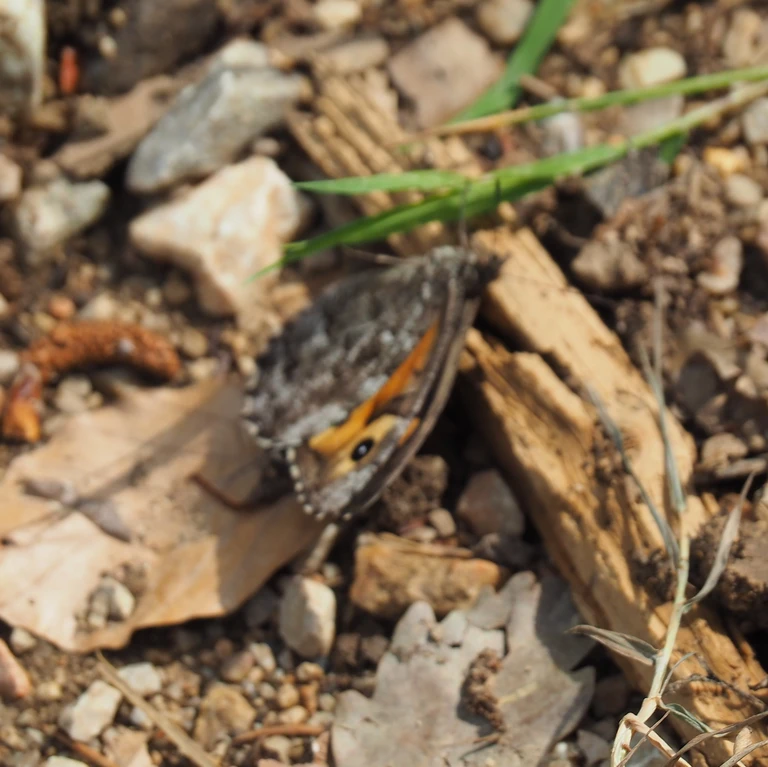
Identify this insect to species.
Hipparchia semele
